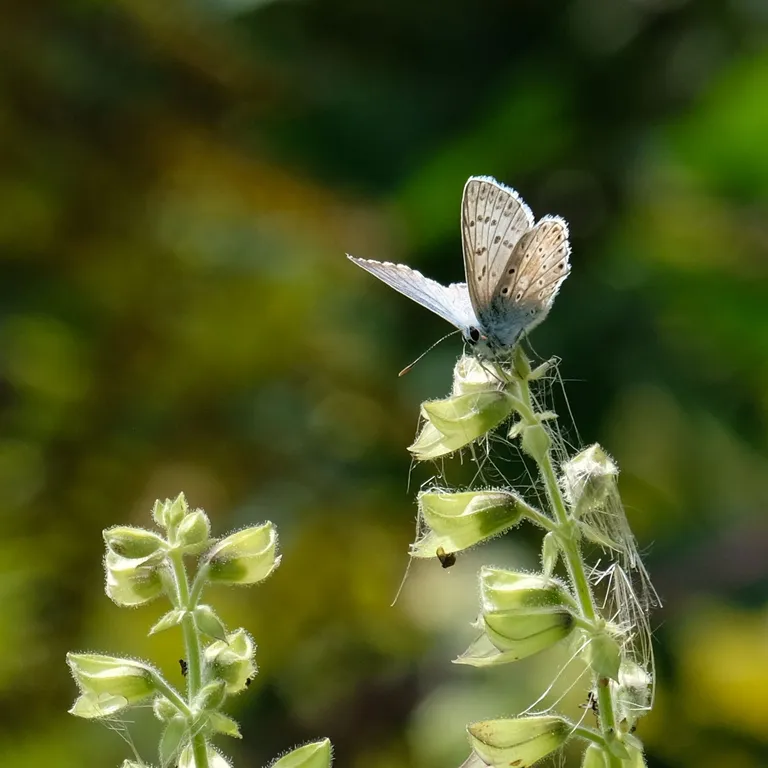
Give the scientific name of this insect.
Lysandra coridon
